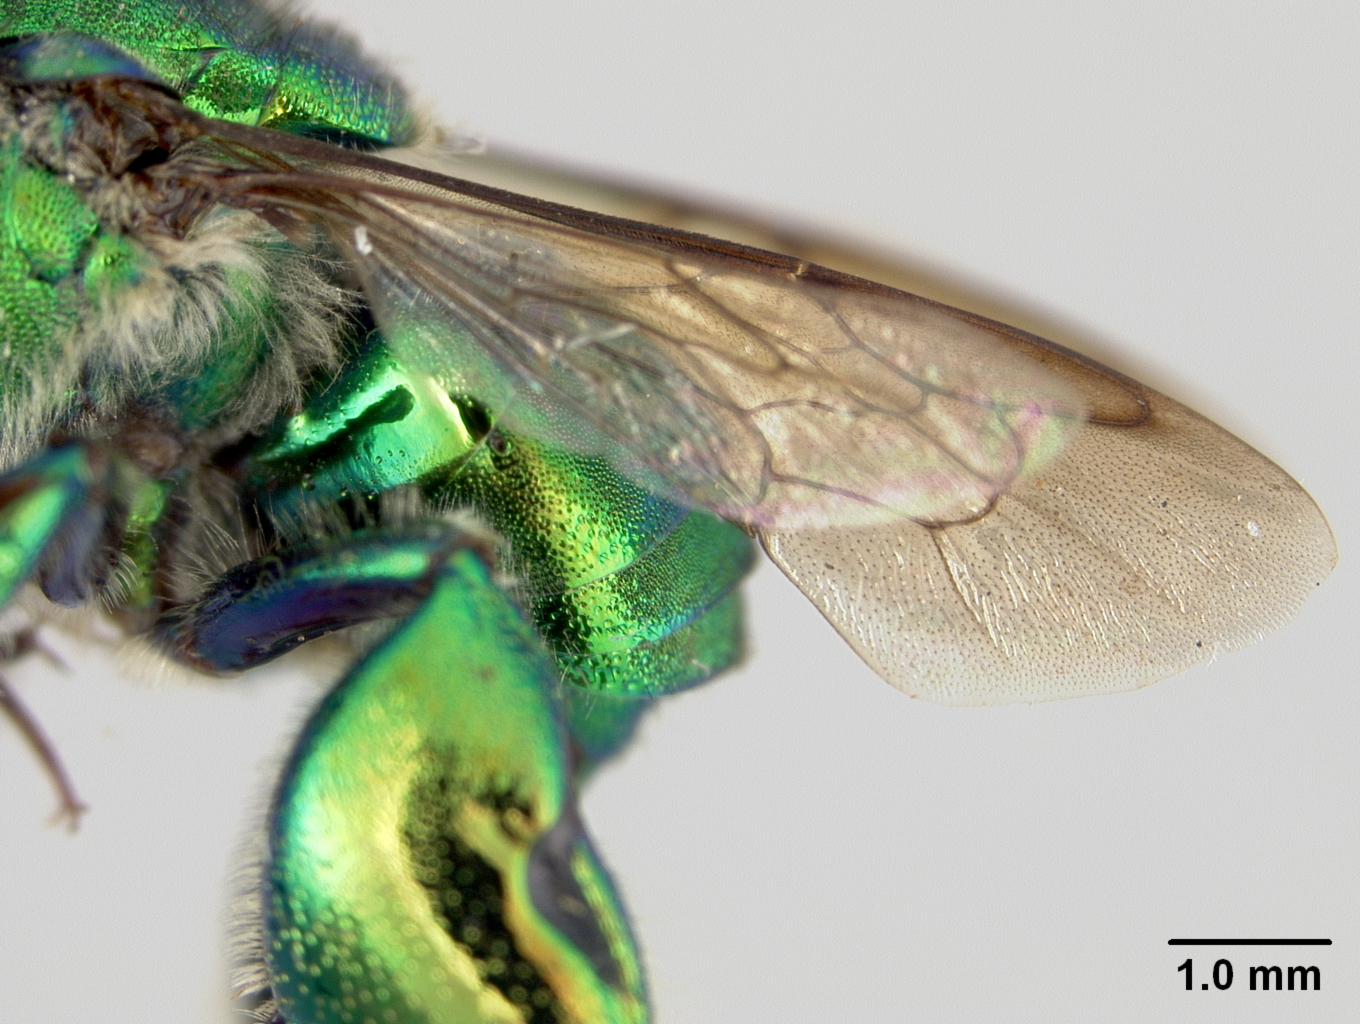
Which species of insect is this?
Euglossa liopoda
